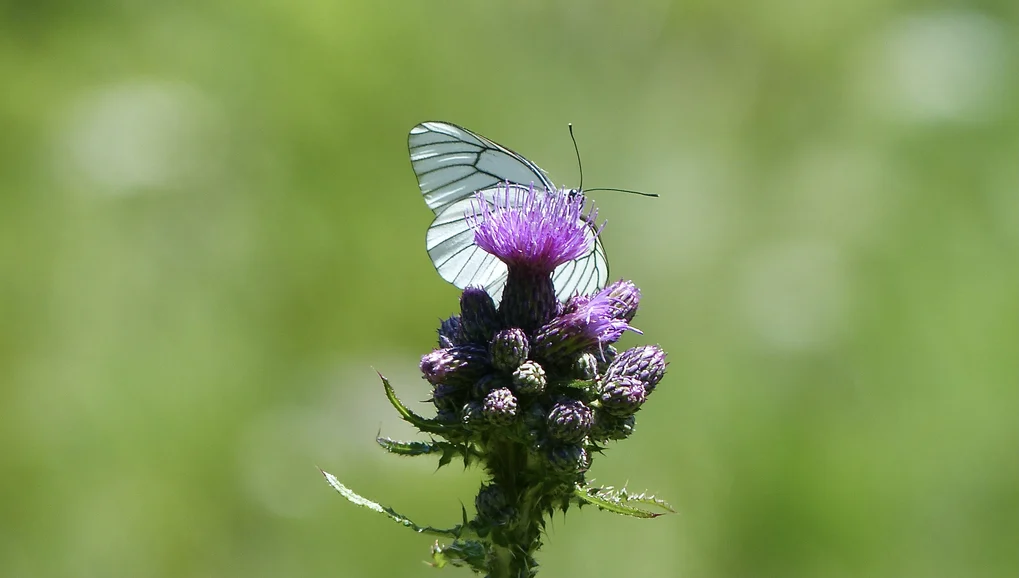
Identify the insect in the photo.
Aporia crataegi
